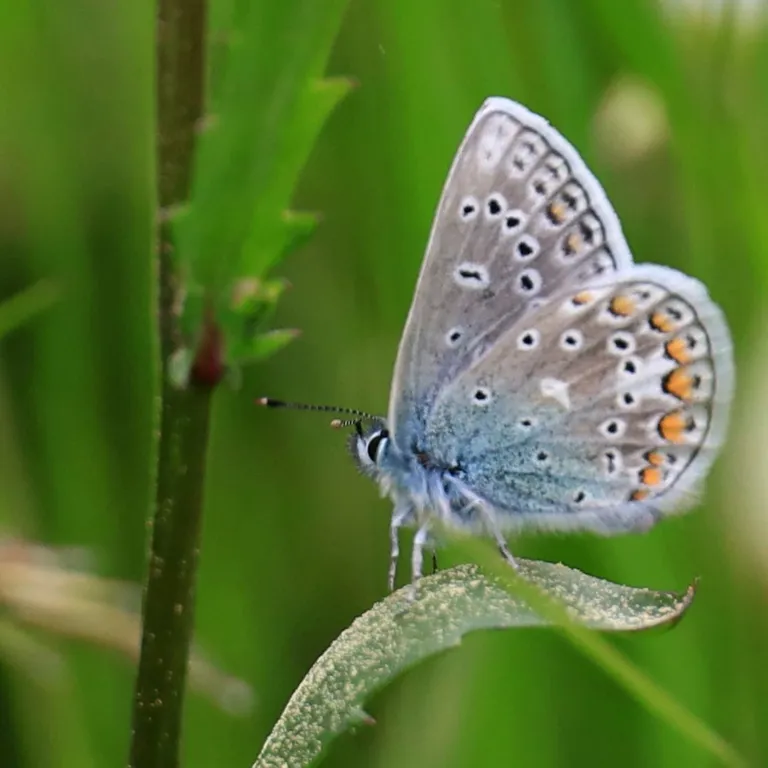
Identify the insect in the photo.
Polyommatus icarus
